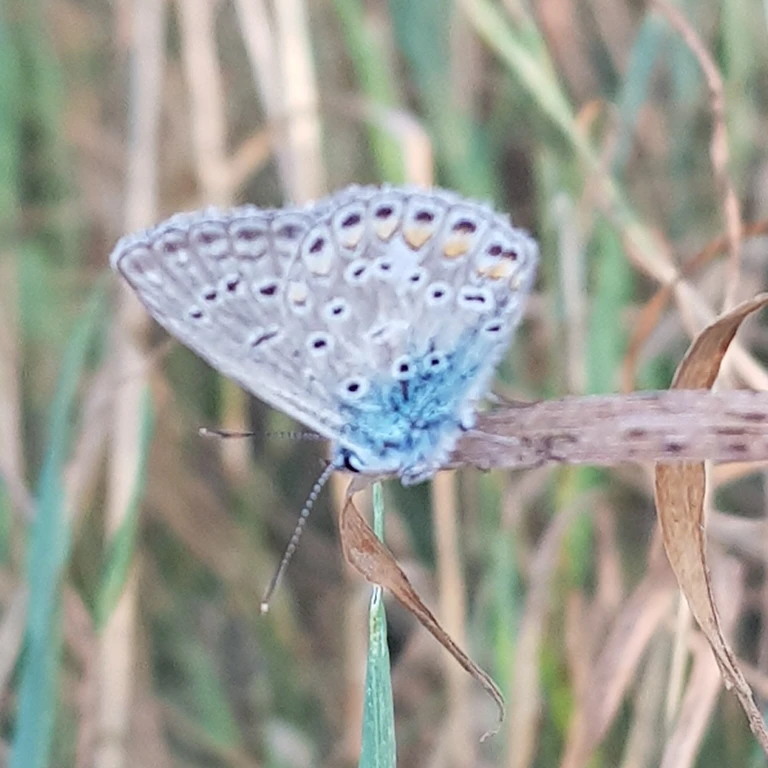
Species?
Polyommatus icarus
